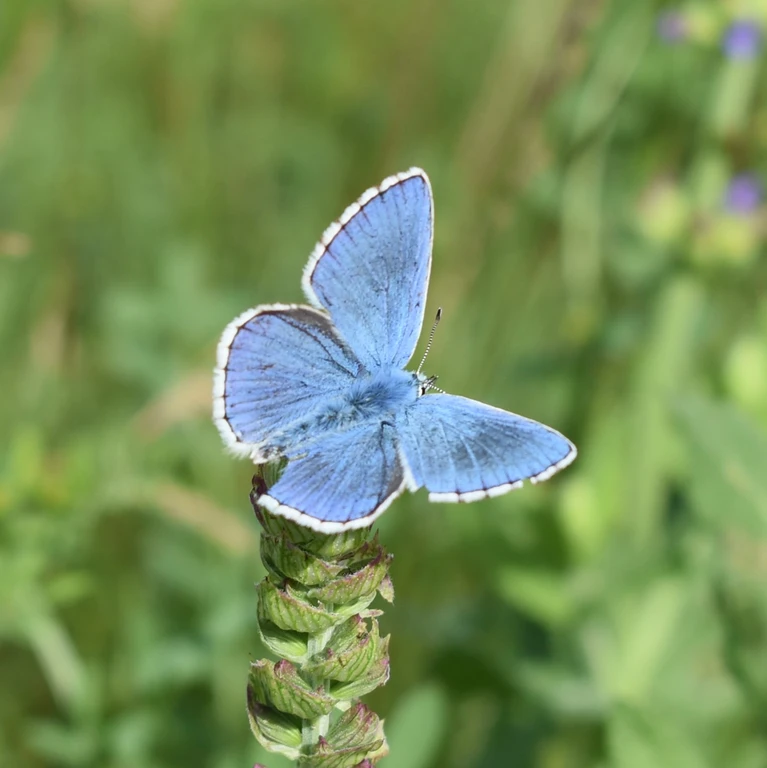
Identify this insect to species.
Lysandra bellargus
